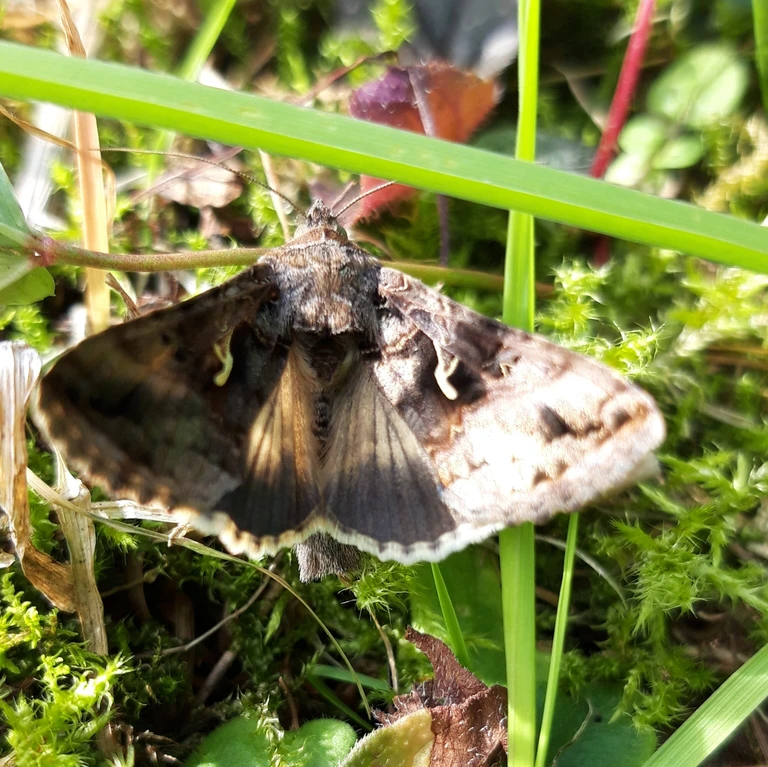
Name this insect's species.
Autographa gamma
